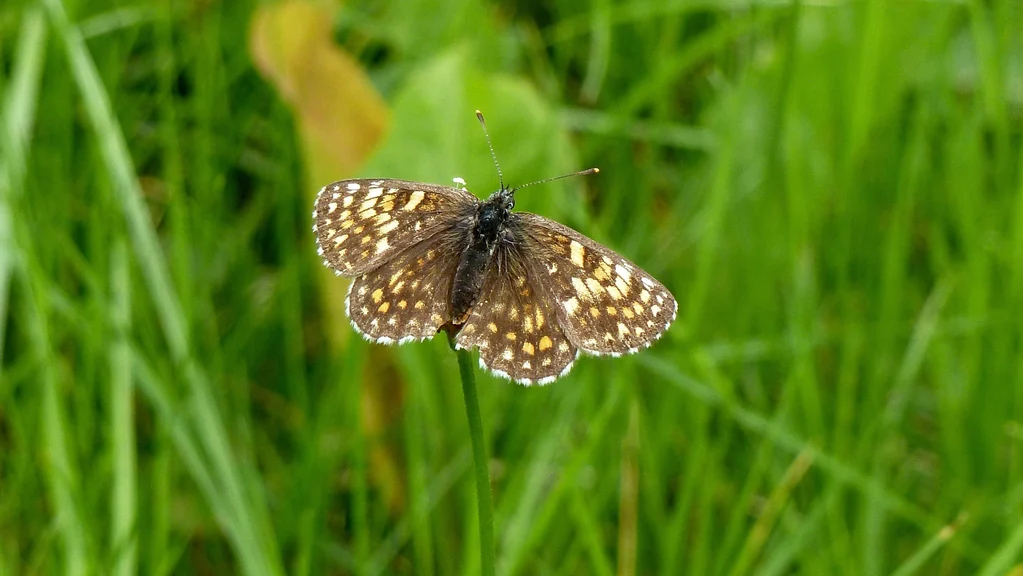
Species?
Melitaea diamina
